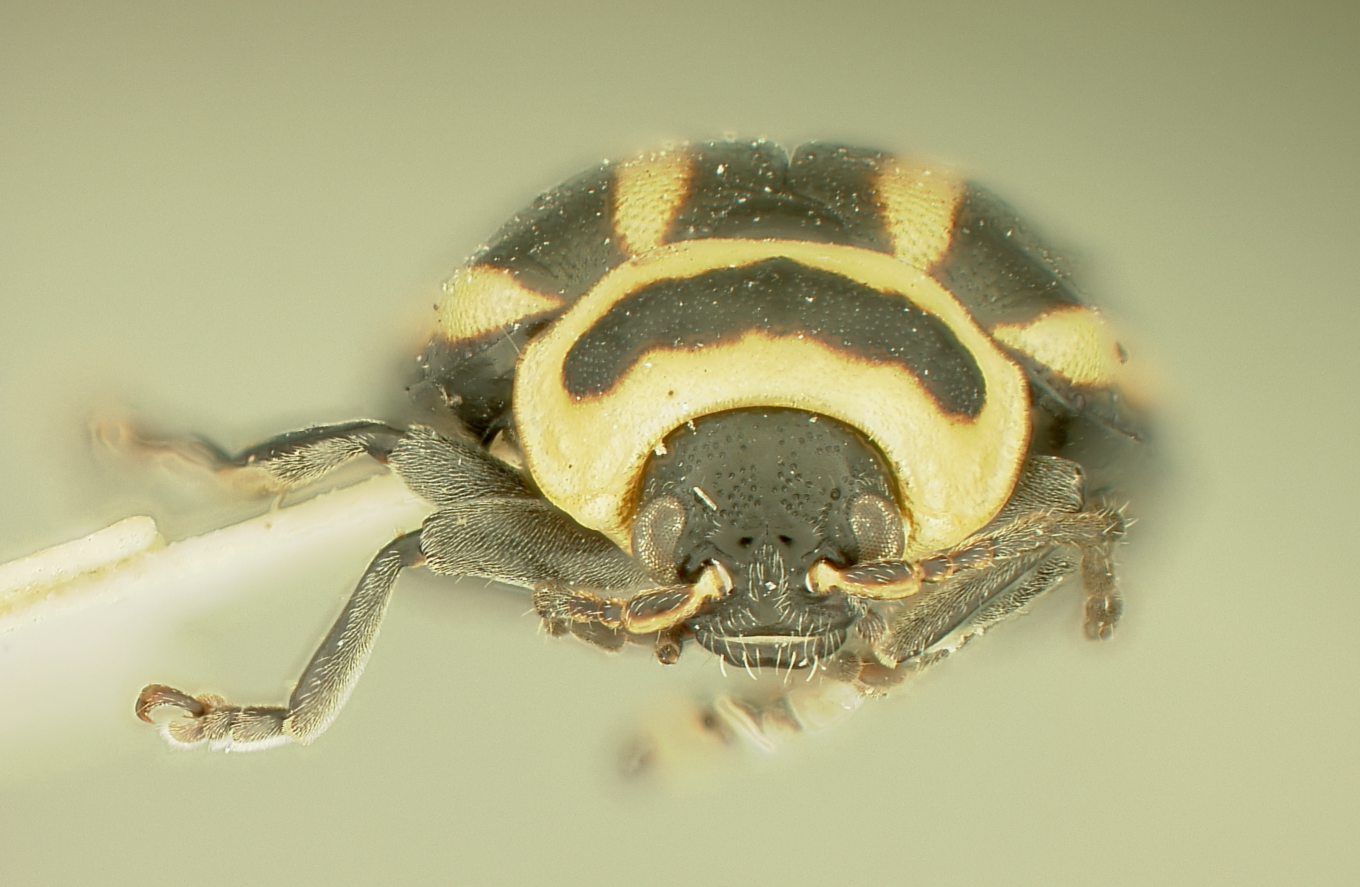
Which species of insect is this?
Disonycha cratera
